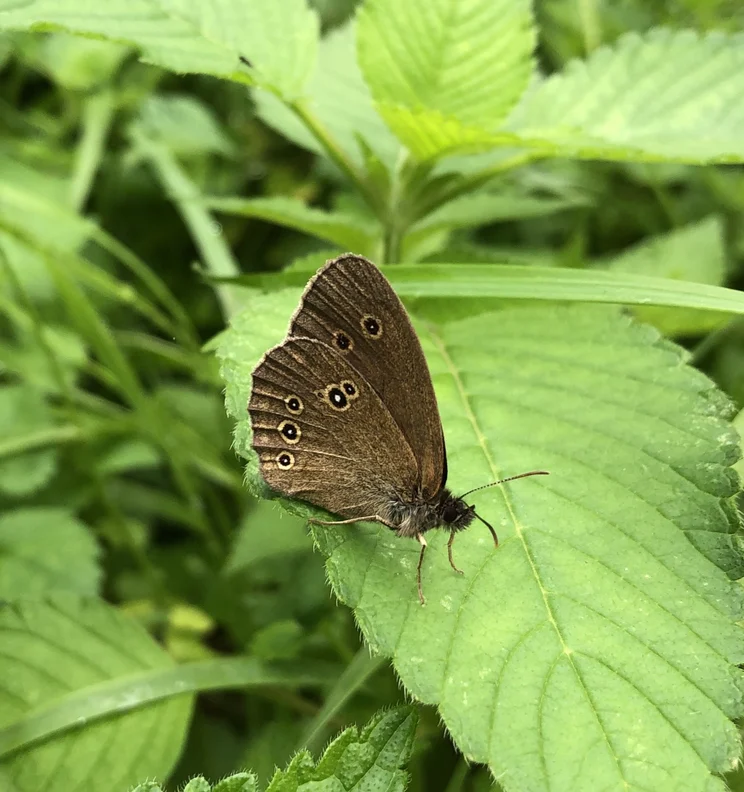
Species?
Aphantopus hyperantus
